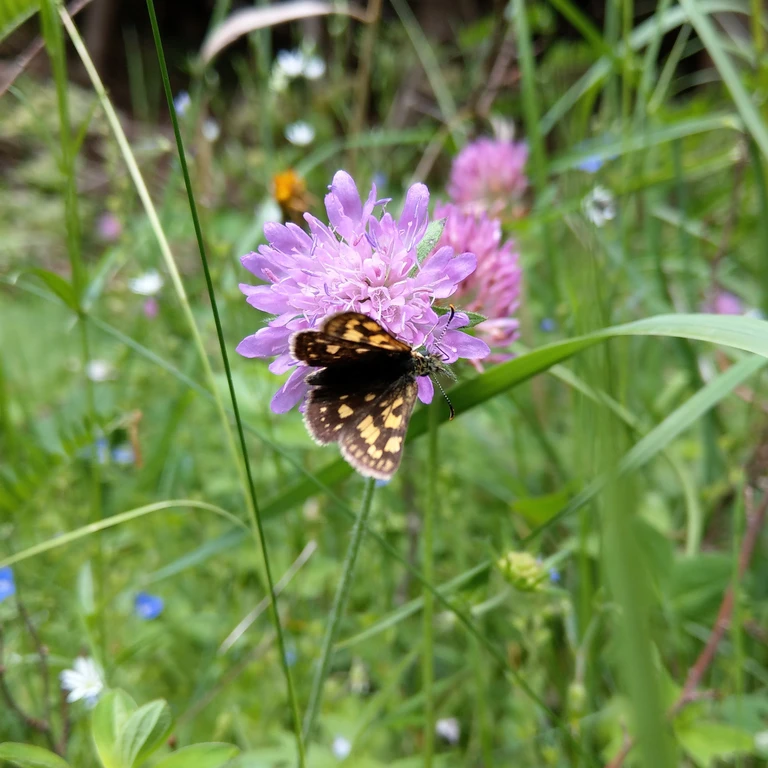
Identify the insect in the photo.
Carterocephalus palaemon
